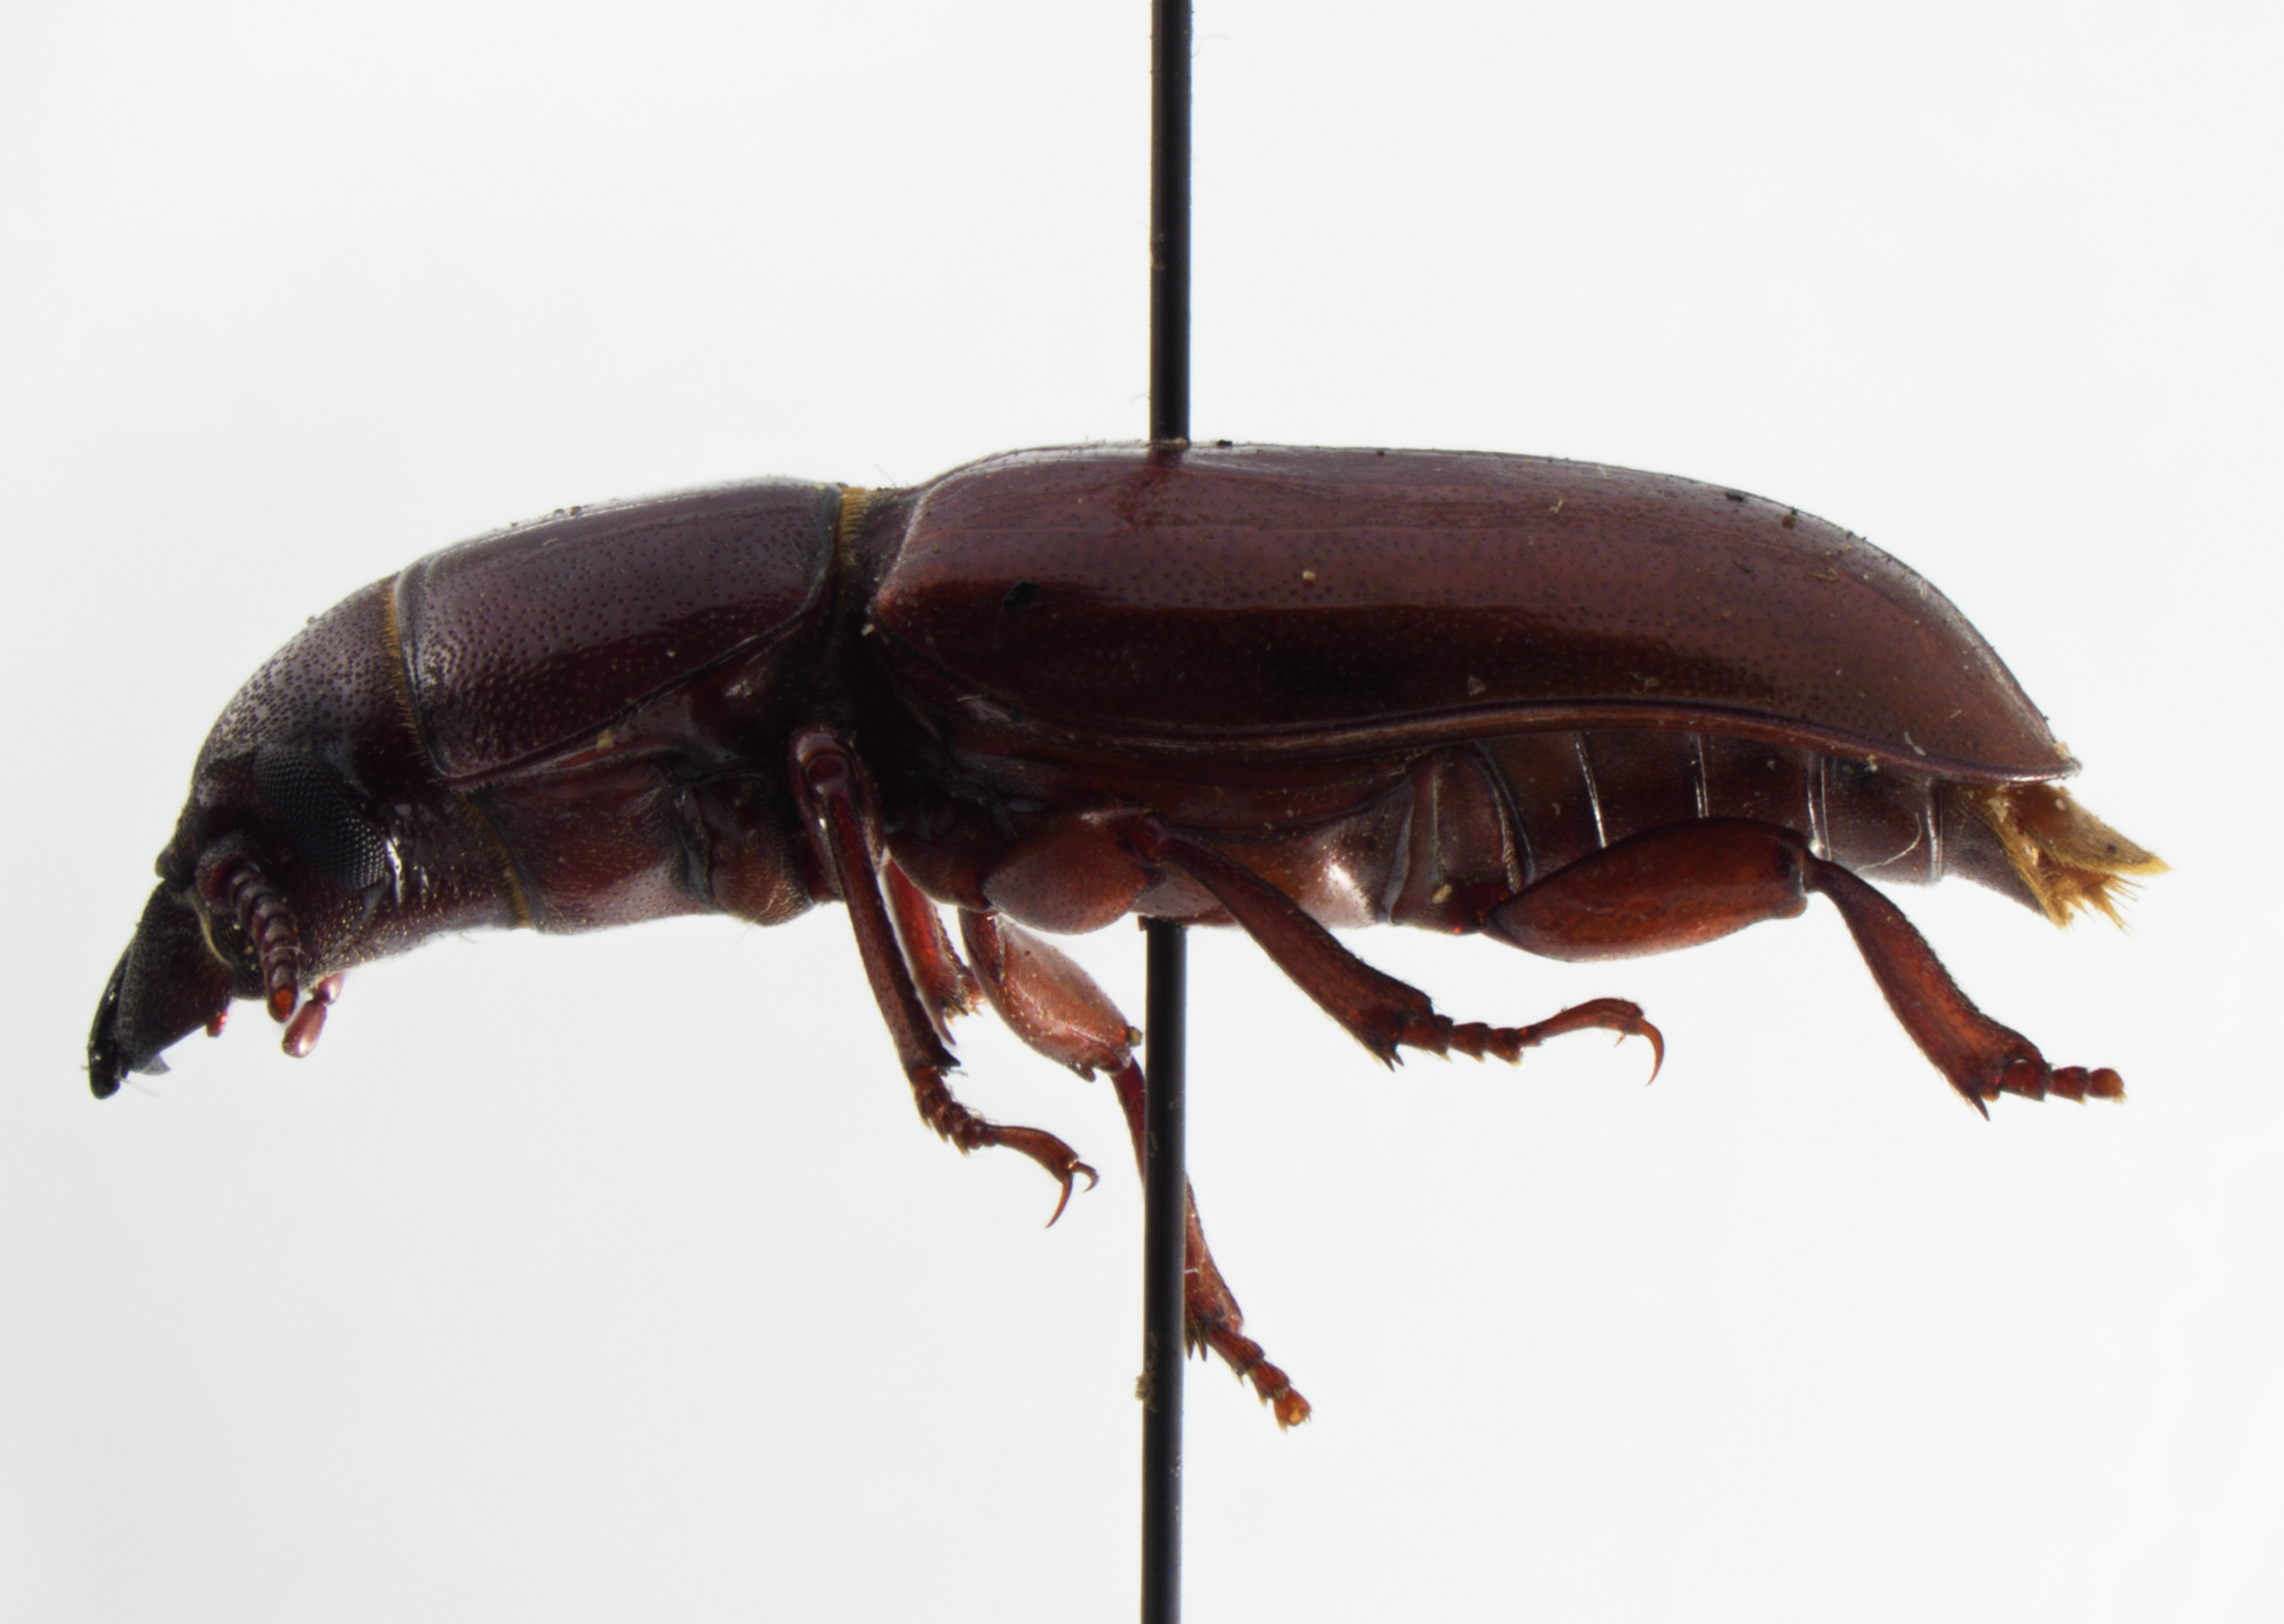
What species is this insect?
Neandra marginicollis
